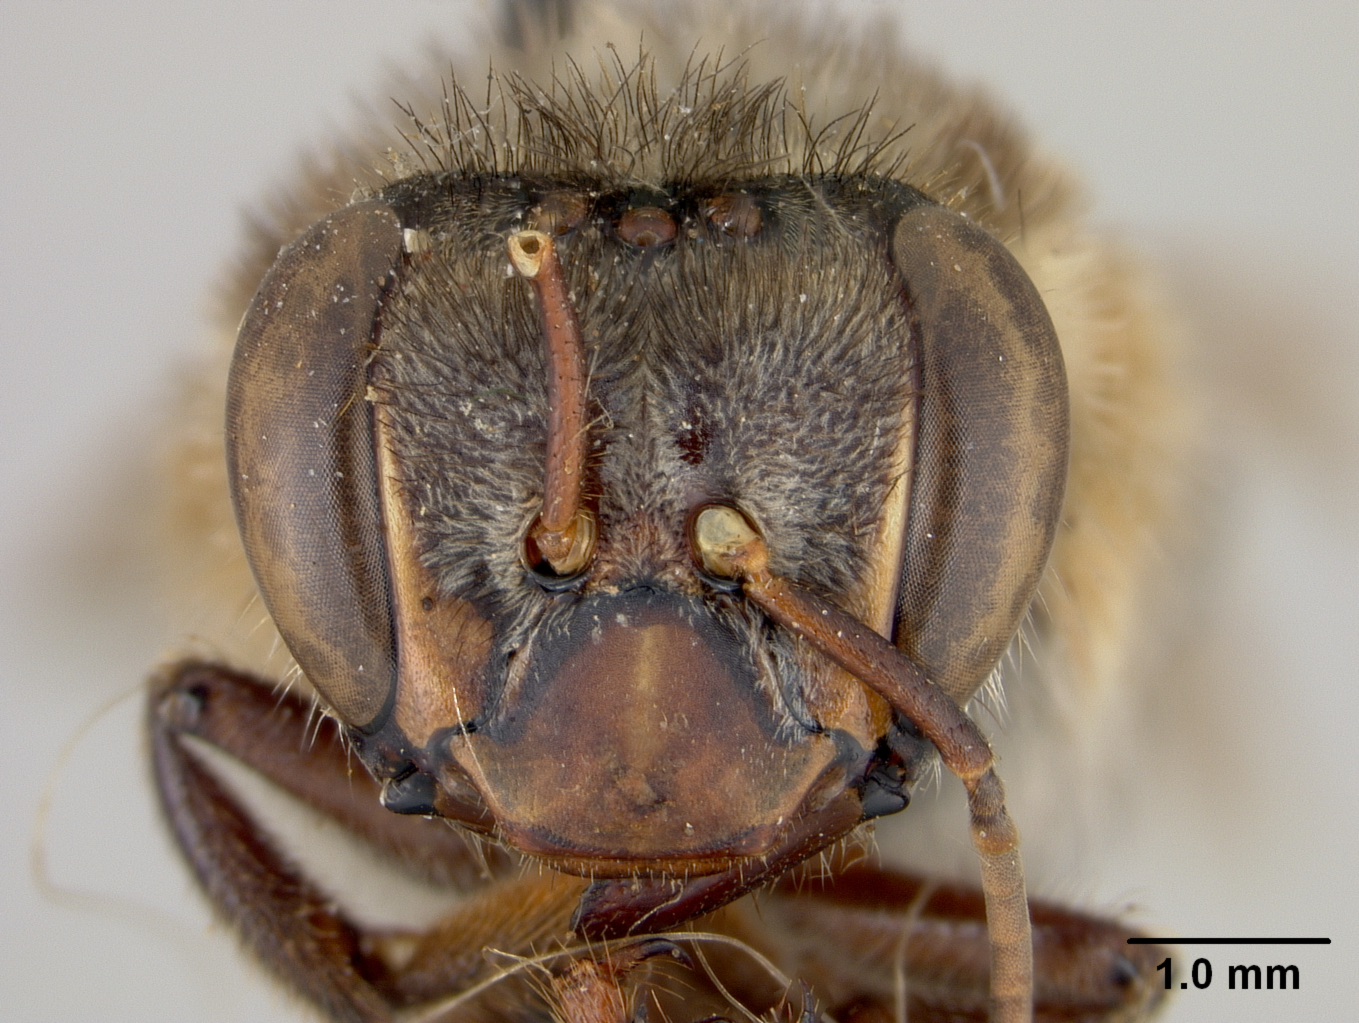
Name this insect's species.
Melipona intermixta
